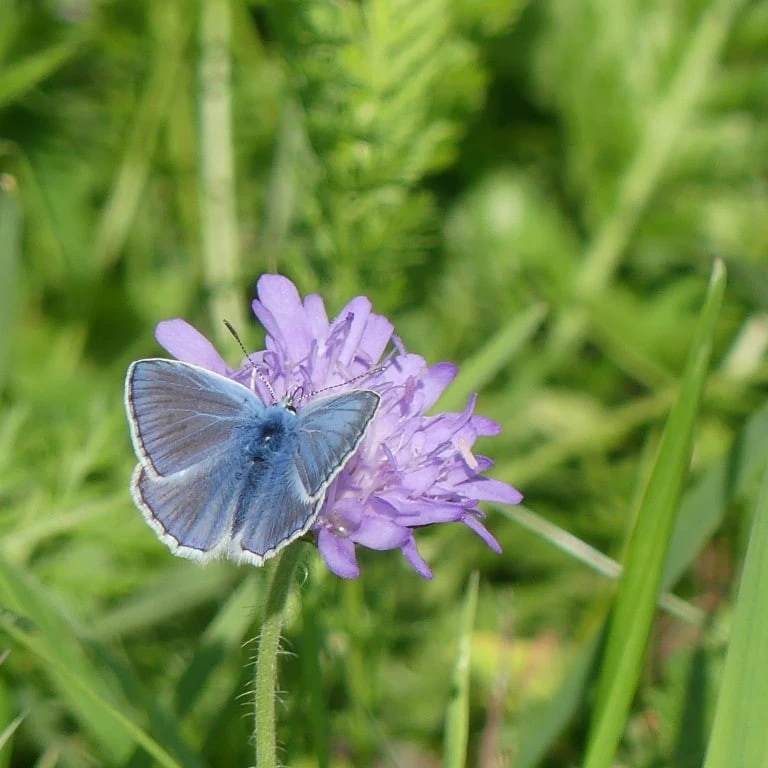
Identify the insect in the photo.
Polyommatus icarus
